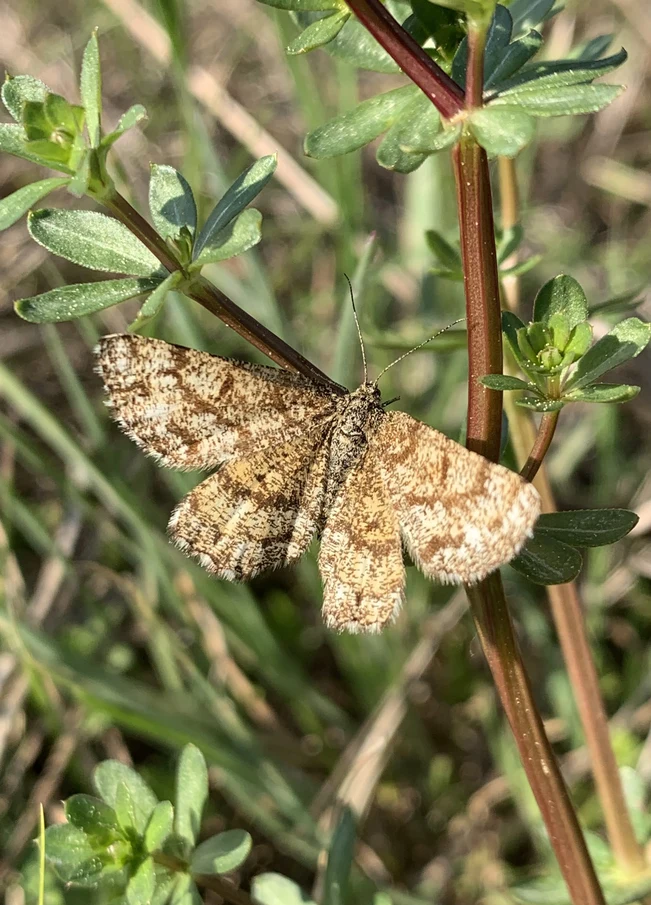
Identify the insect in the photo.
Ematurga atomaria
